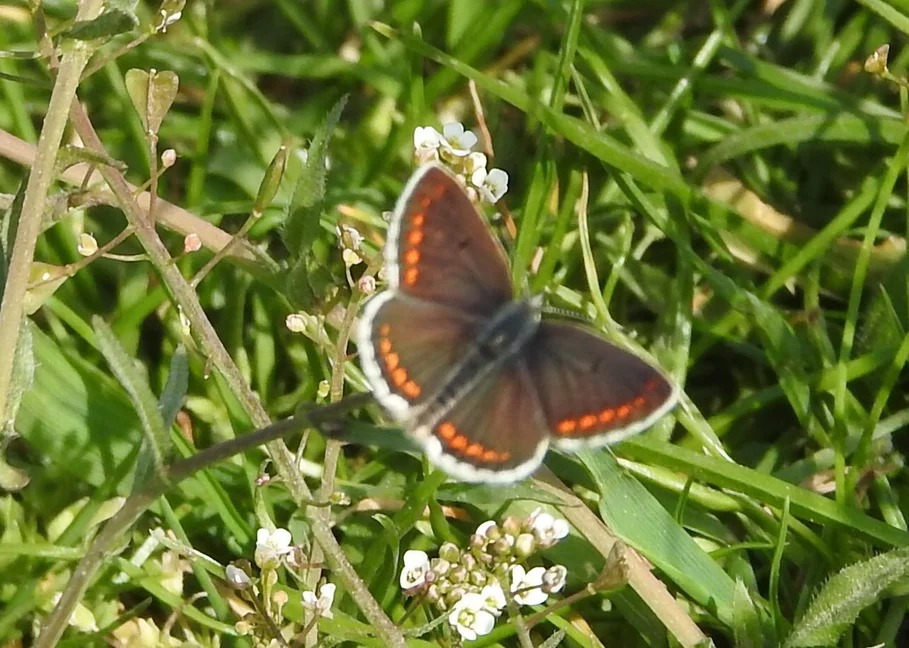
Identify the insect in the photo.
Aricia agestis/artaxerxes
